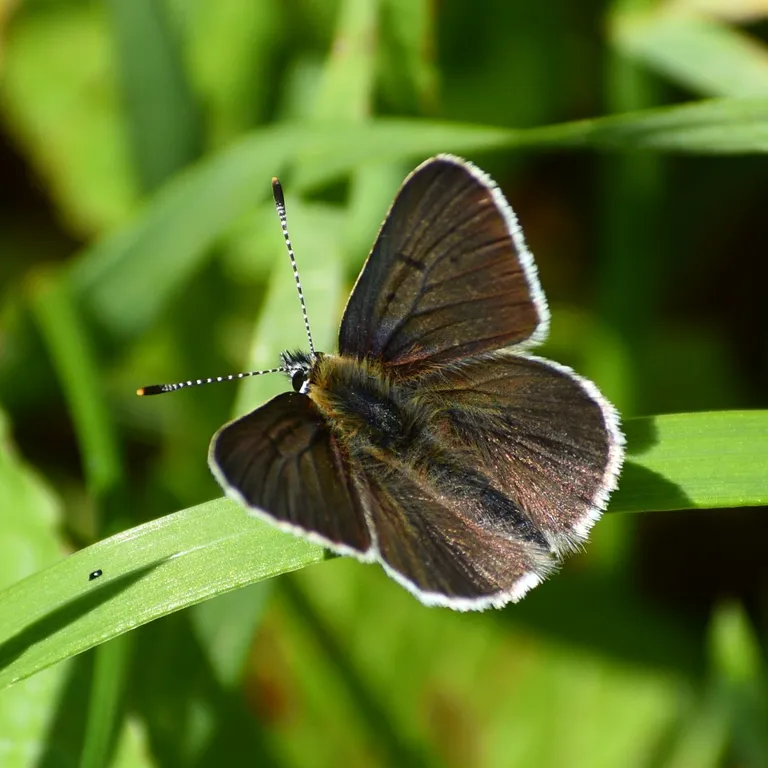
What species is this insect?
Lycaena tityrus (also Loweia tityrus)
